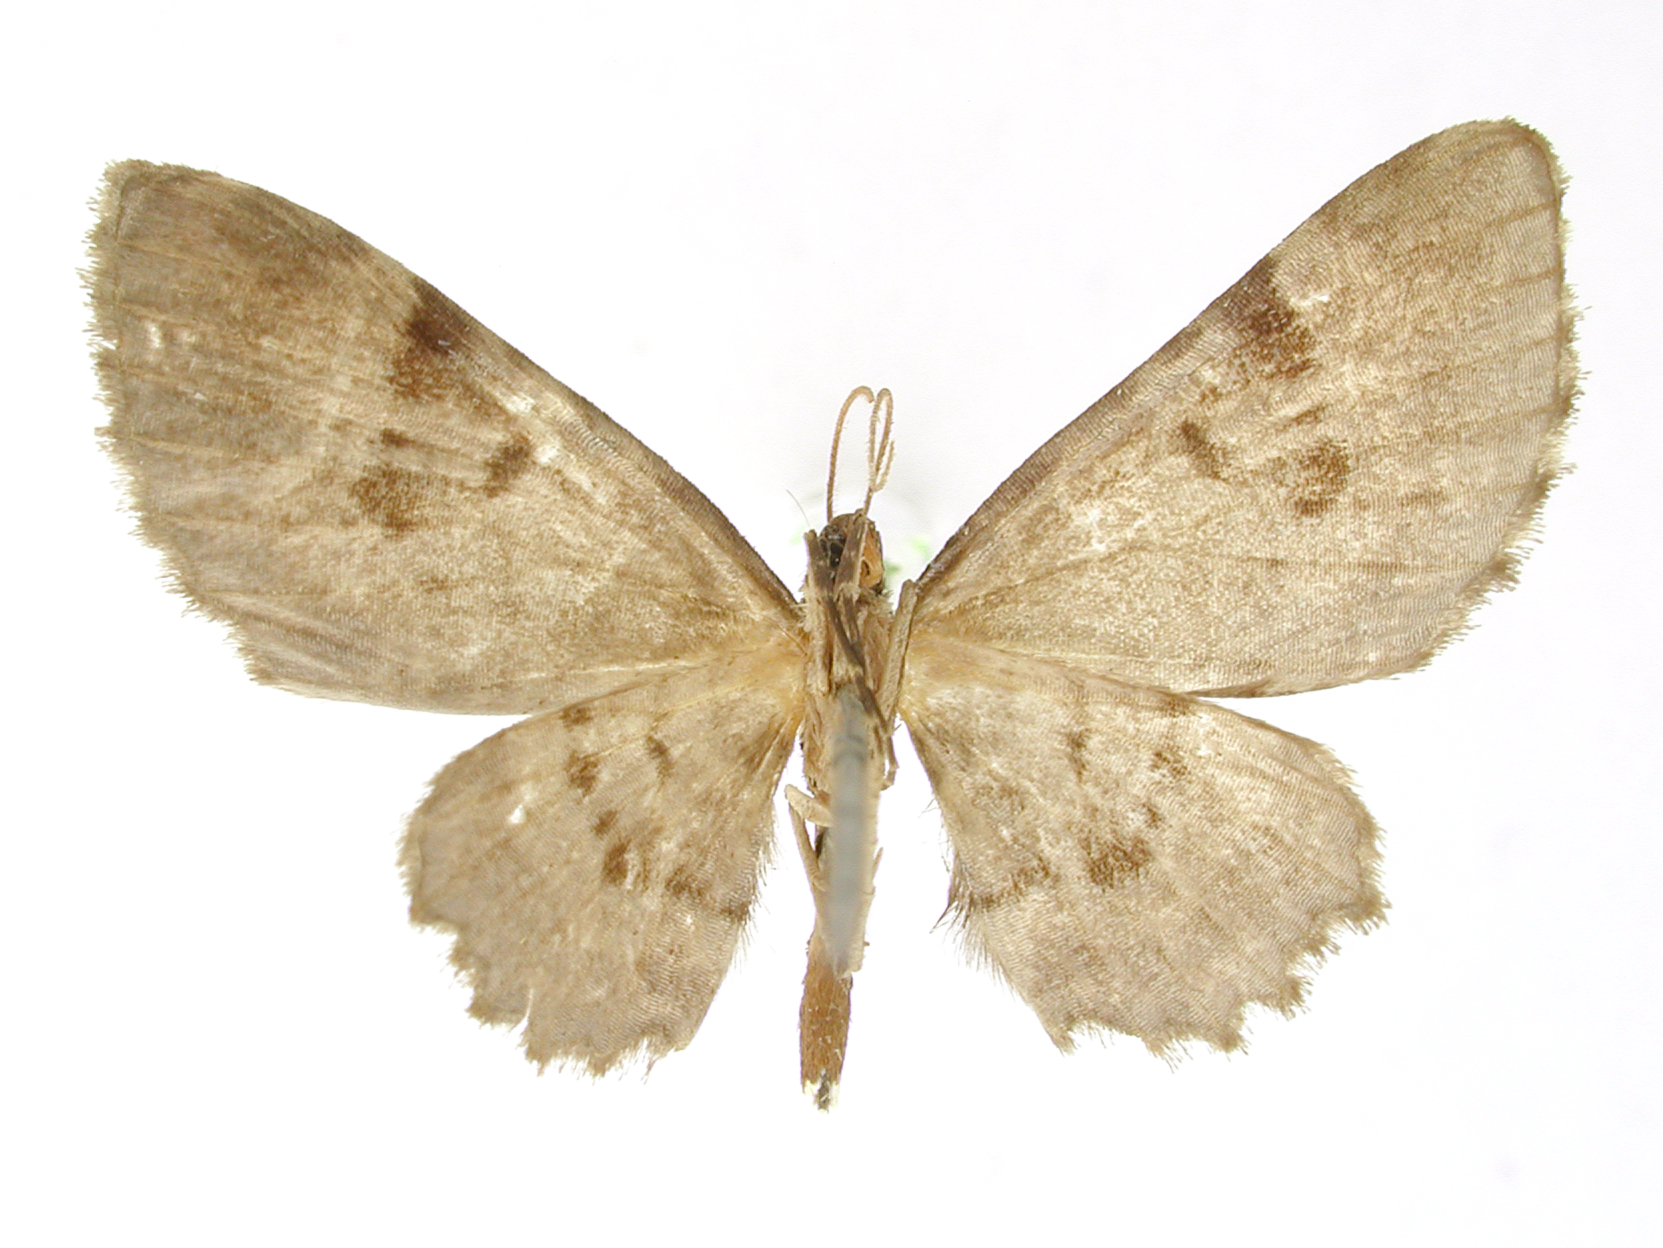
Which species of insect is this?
Phibalapteryx fusconotata
